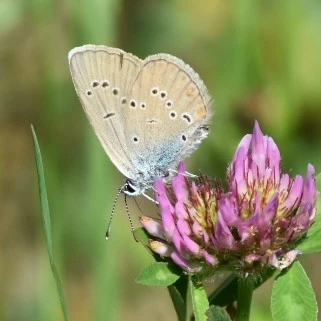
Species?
Cyaniris semiargus
